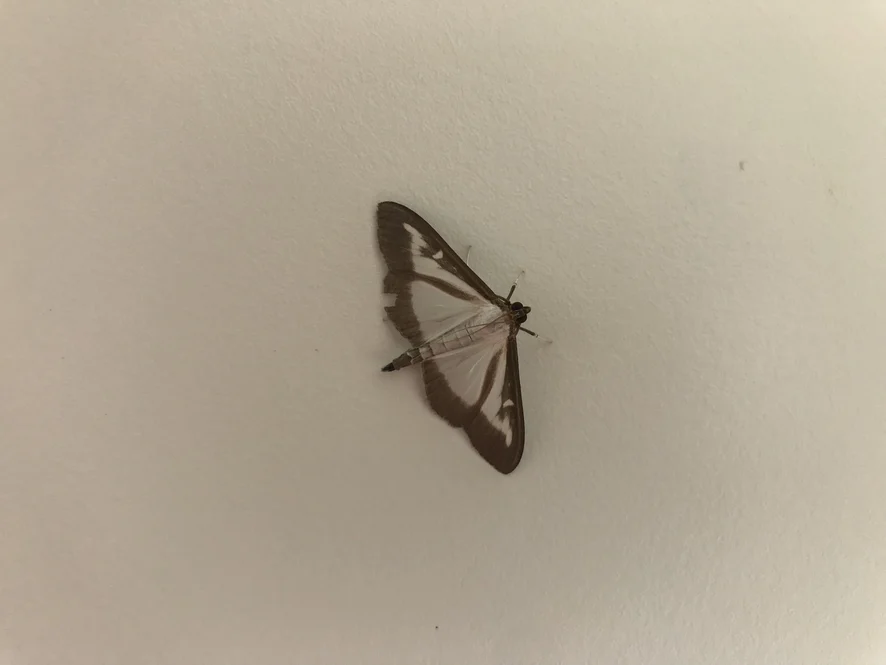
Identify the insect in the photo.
Cydalima perspectalis
